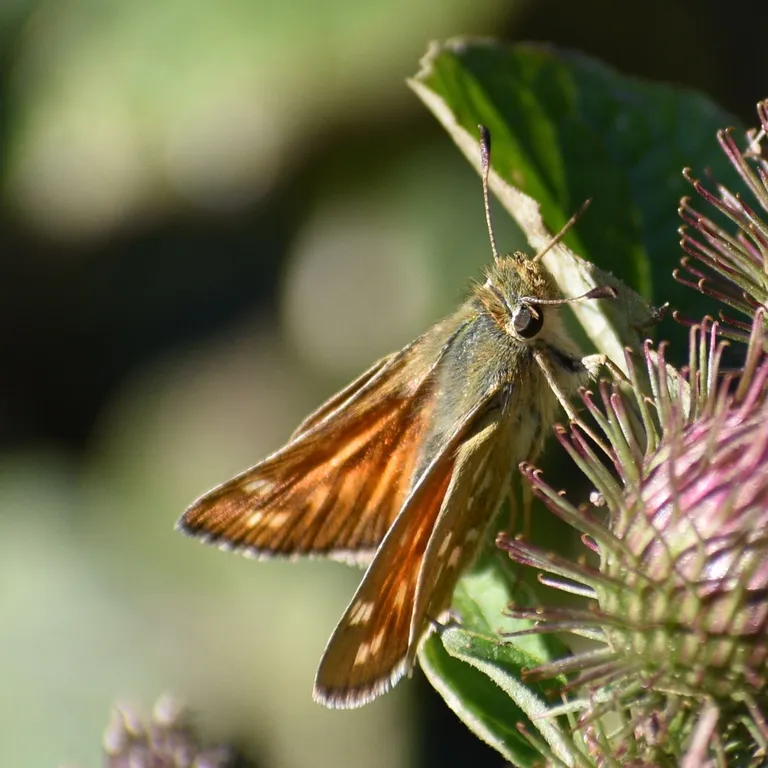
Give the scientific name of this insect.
Hesperia comma
